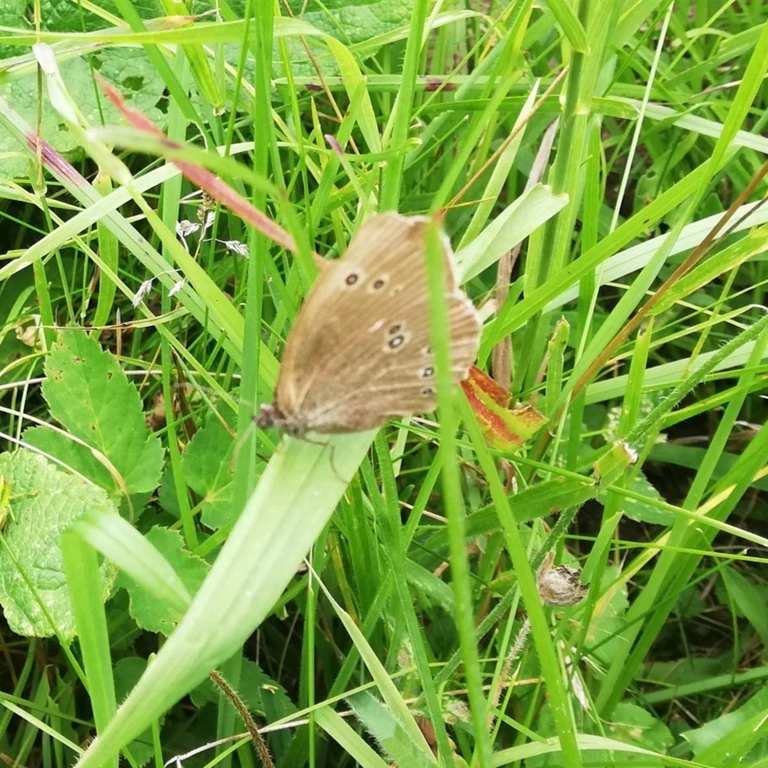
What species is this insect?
Aphantopus hyperantus
